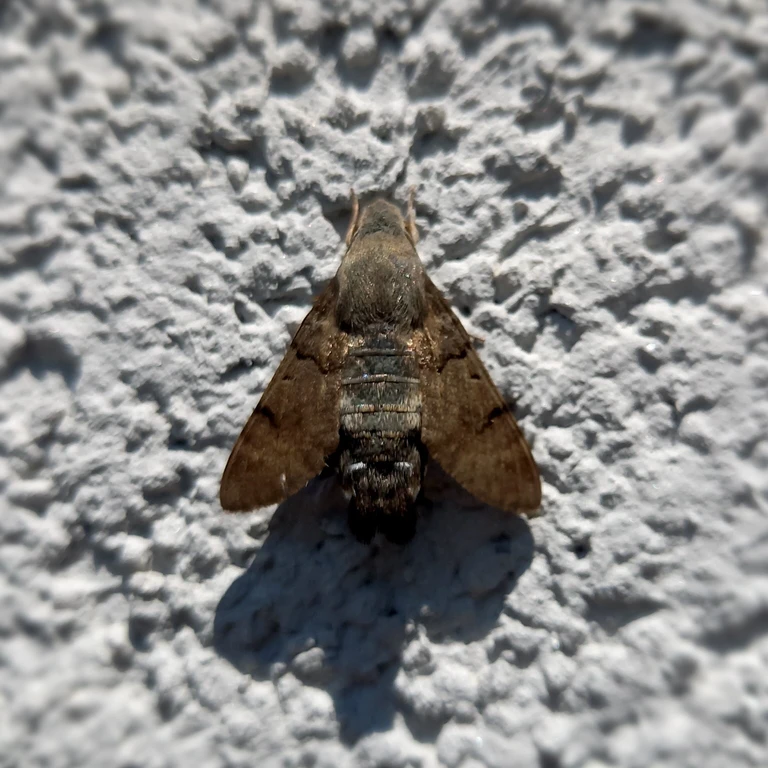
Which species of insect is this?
Macroglossum stellatarum
